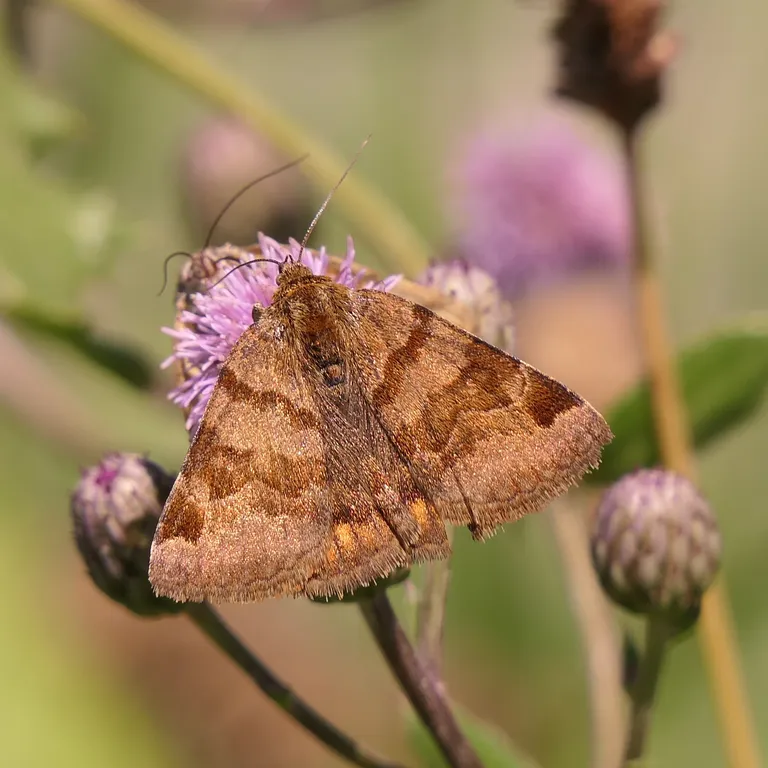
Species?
Euclidia glyphica
